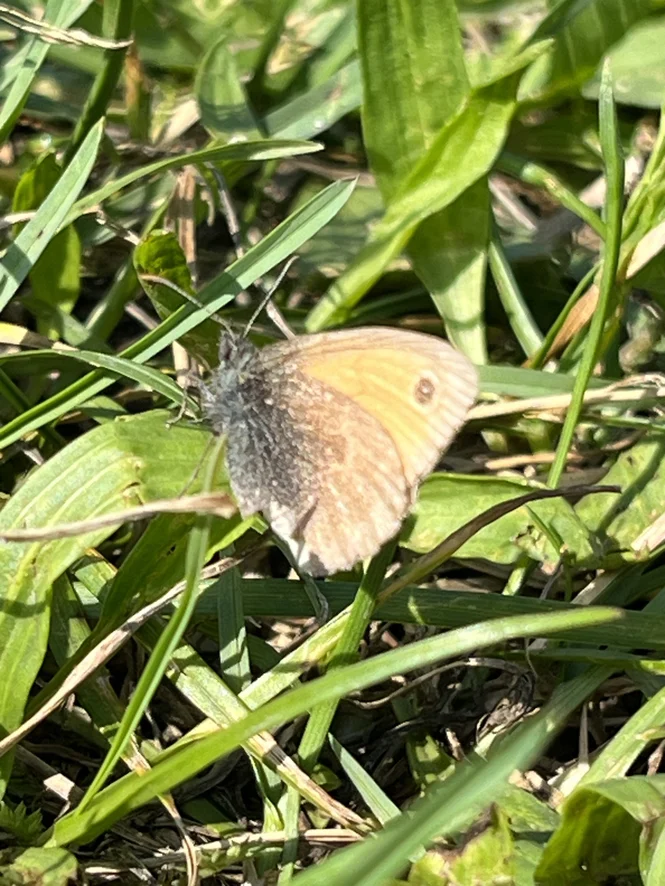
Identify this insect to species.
Coenonympha pamphilus
